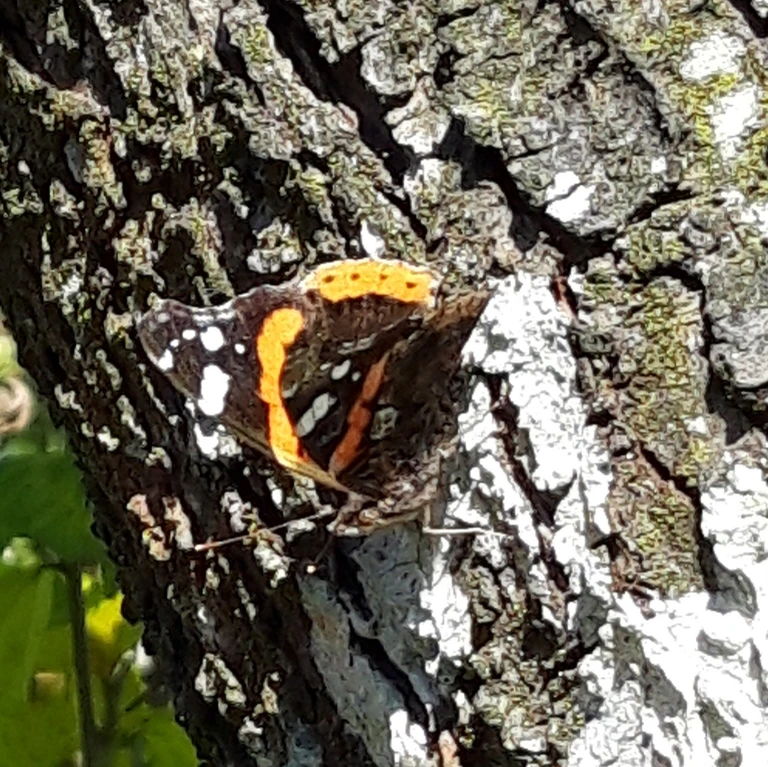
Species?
Vanessa atalanta
